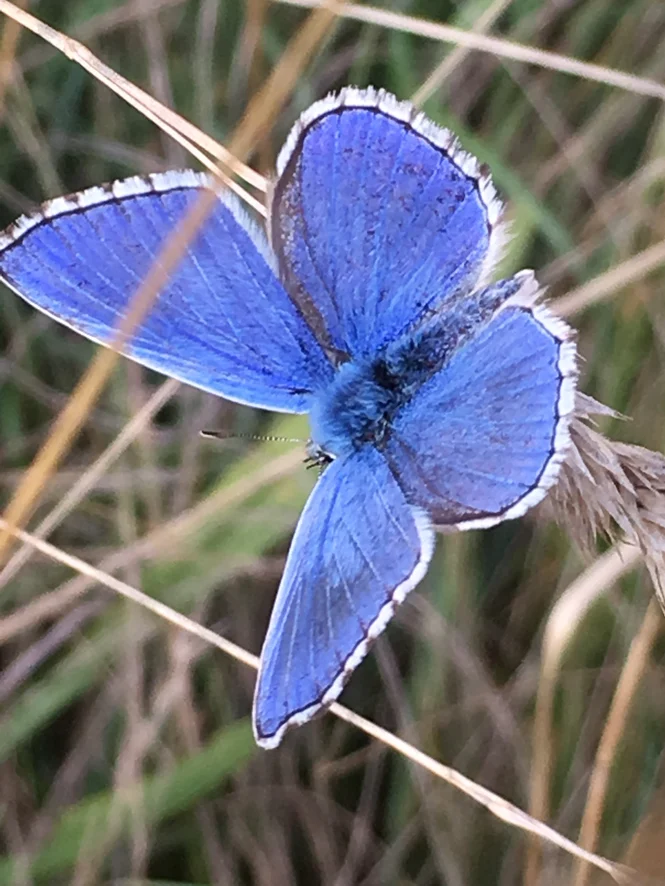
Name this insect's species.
Lysandra bellargus
